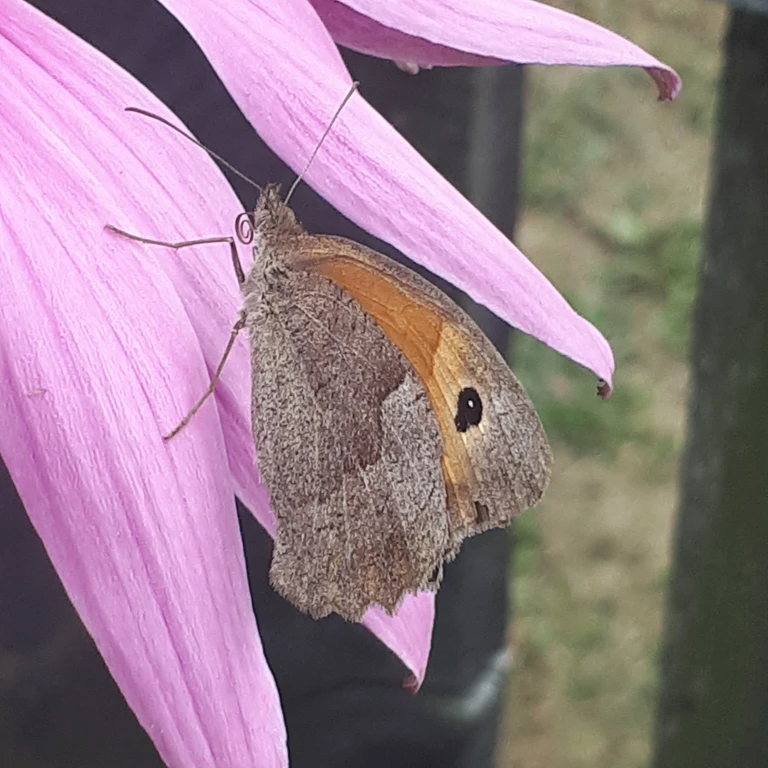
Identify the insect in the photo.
Maniola jurtina
